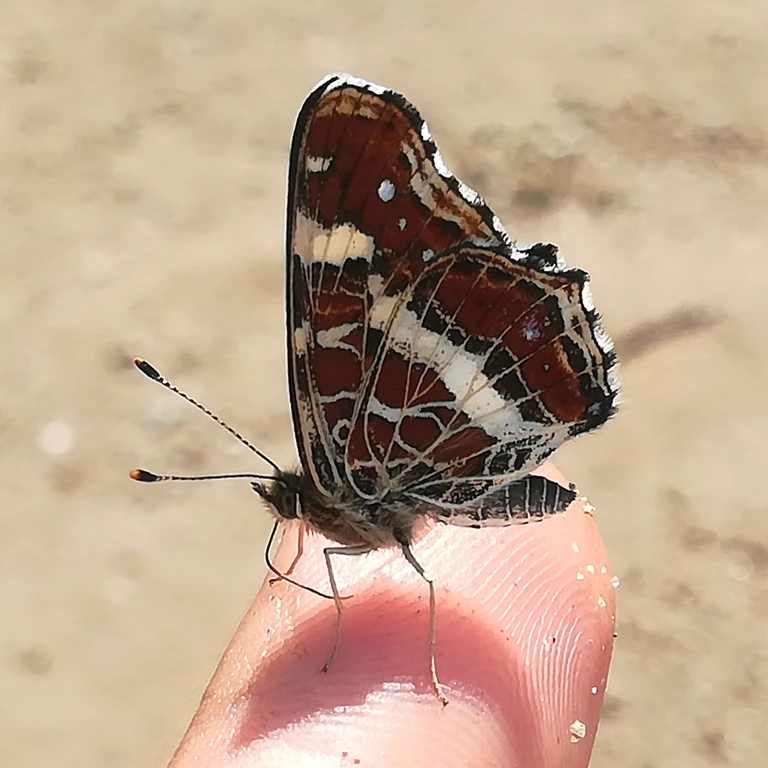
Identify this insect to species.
Araschnia levana
